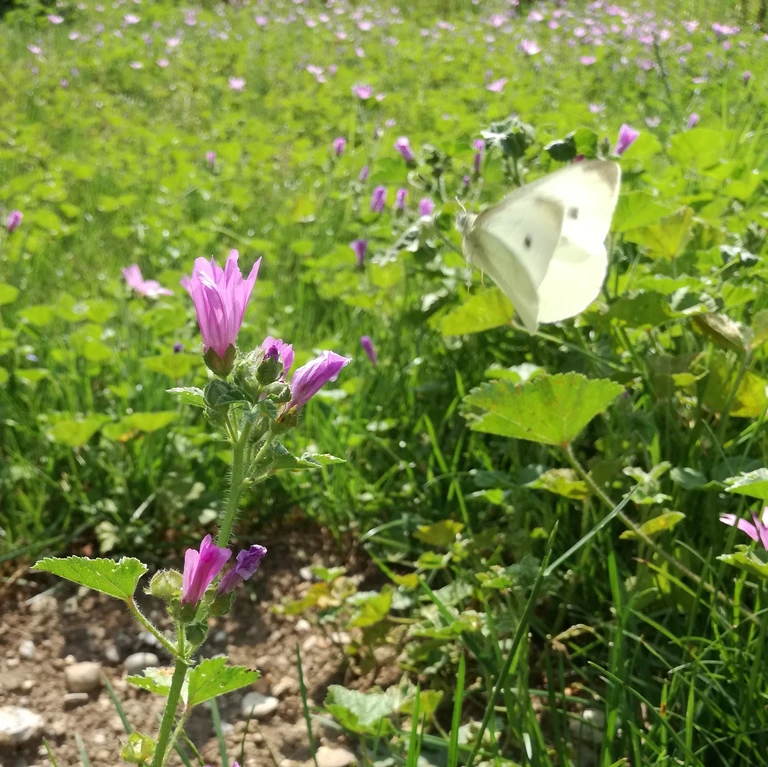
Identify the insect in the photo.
Pieris rapae
